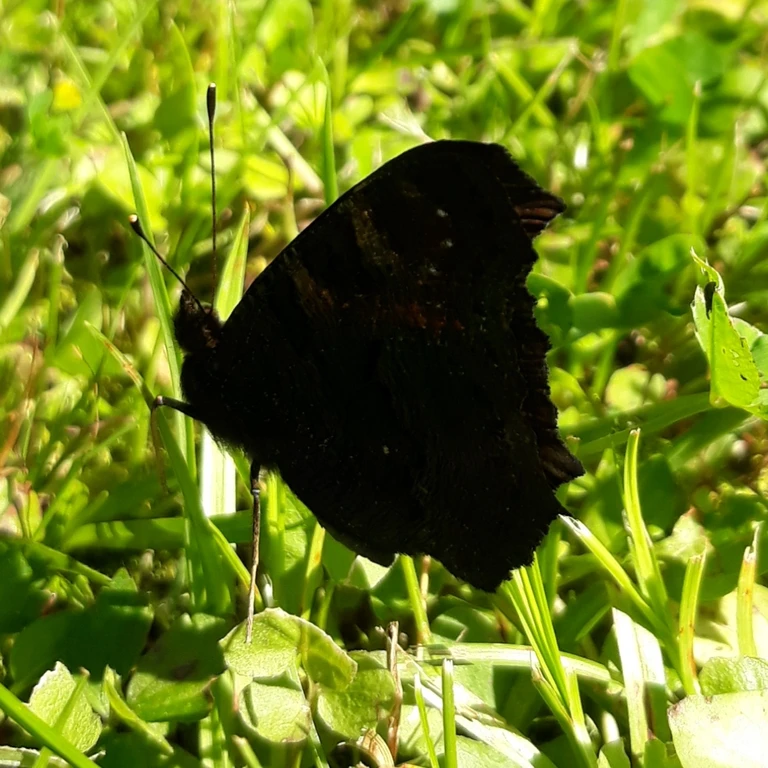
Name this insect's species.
Aglais io
